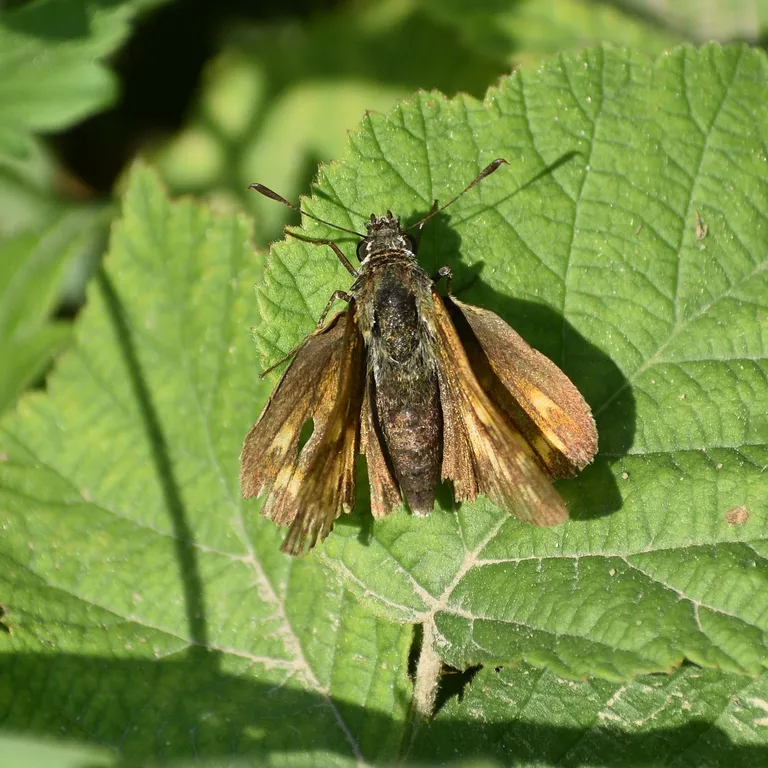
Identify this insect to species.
Ochlodes sylvanus (also Ochlodes venata)
